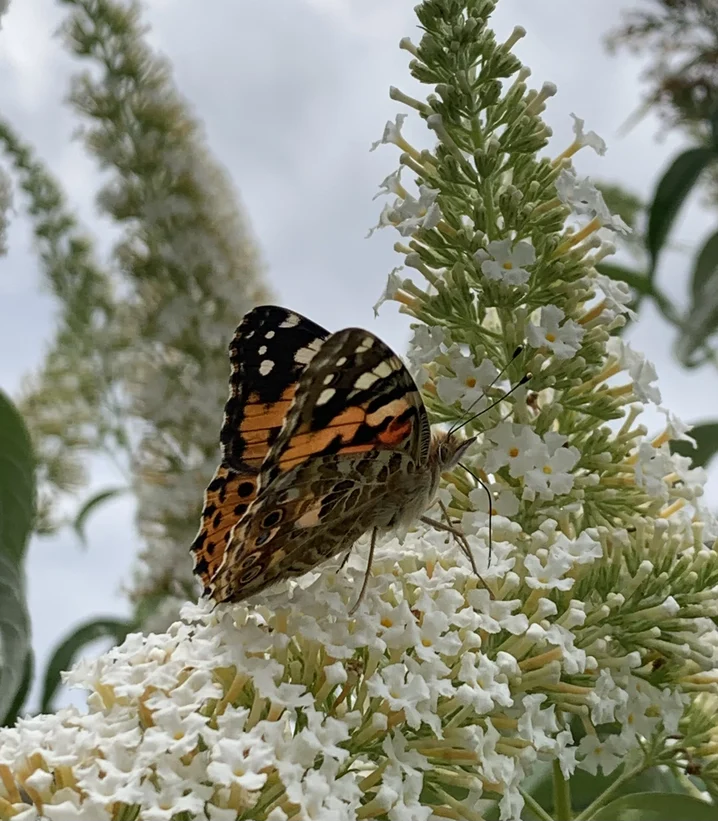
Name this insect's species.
Vanessa cardui
